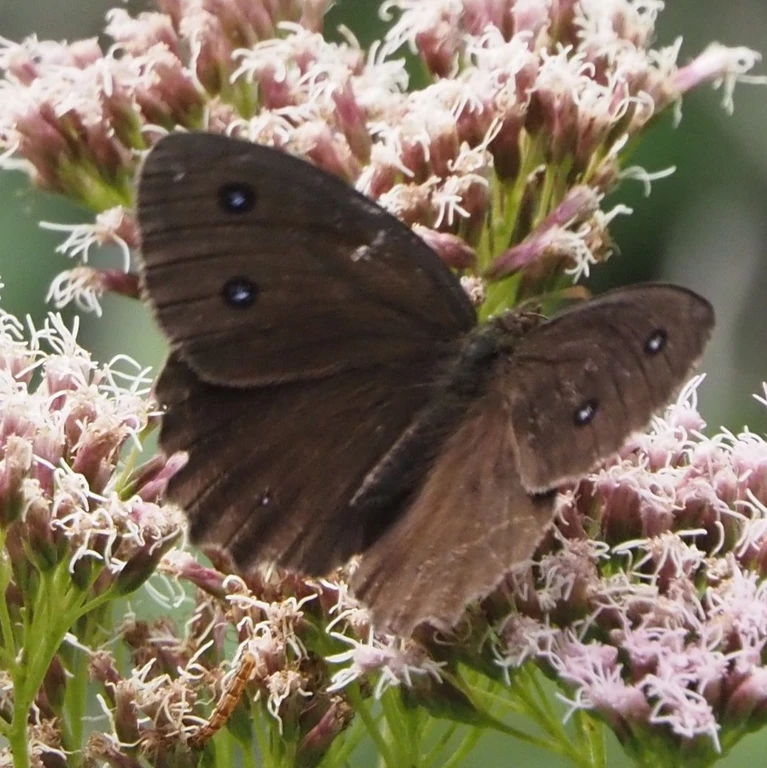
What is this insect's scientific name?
Minois dryas
